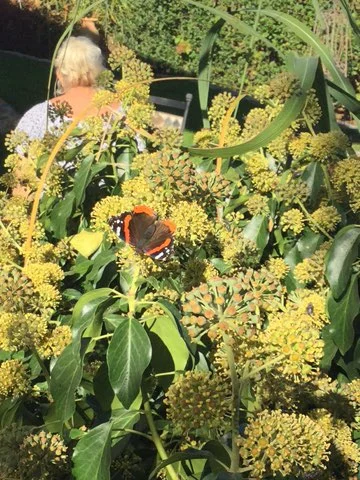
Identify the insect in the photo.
Vanessa atalanta
